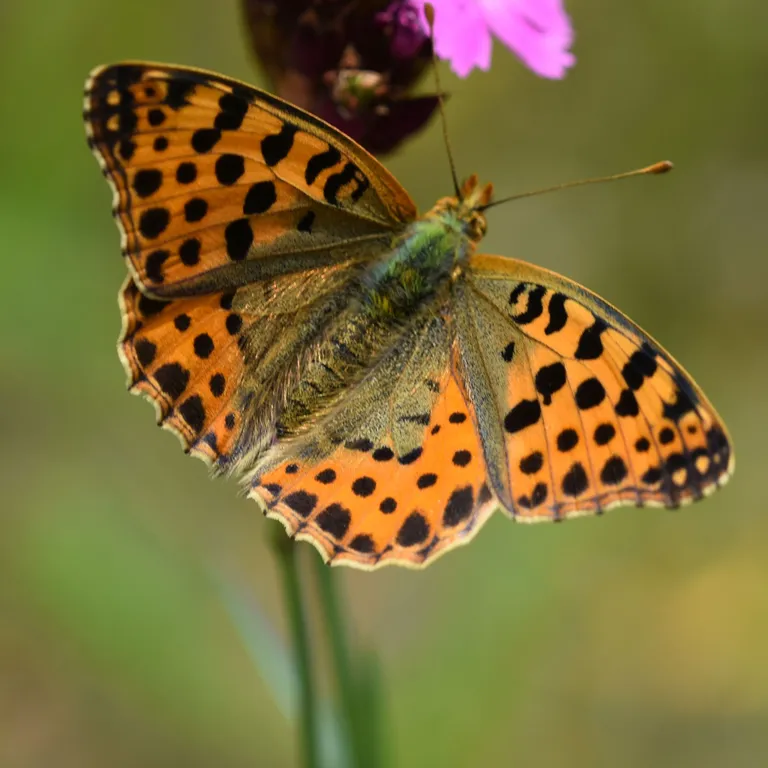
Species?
Issoria lathonia
